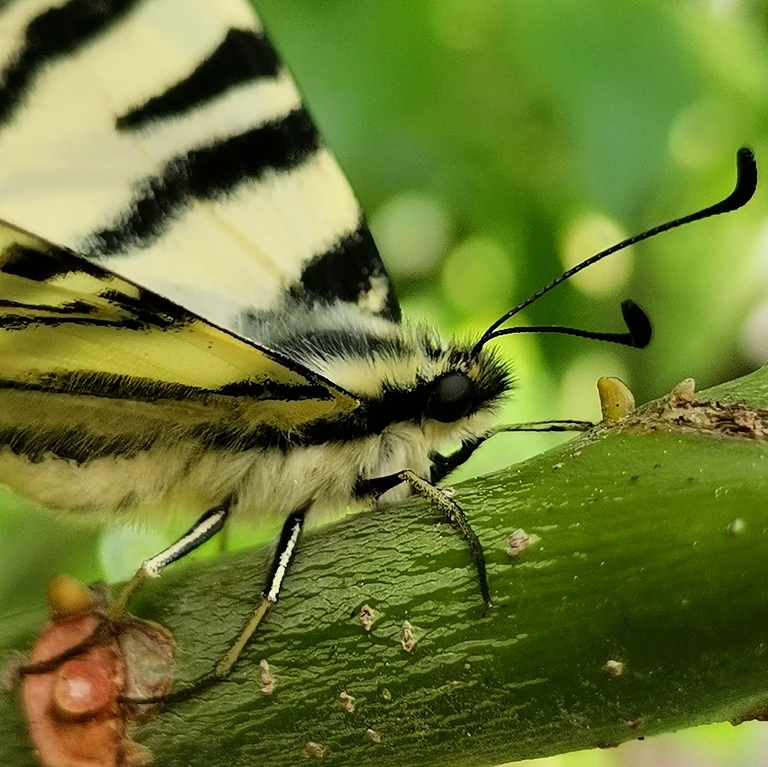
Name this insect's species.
Iphiclides podalirius
